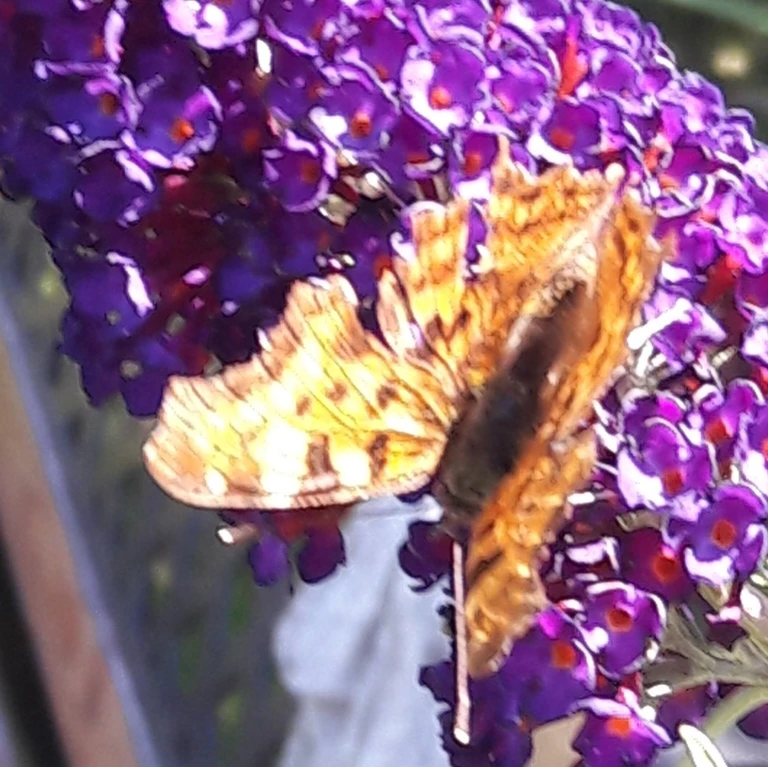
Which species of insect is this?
Polygonia c-album
